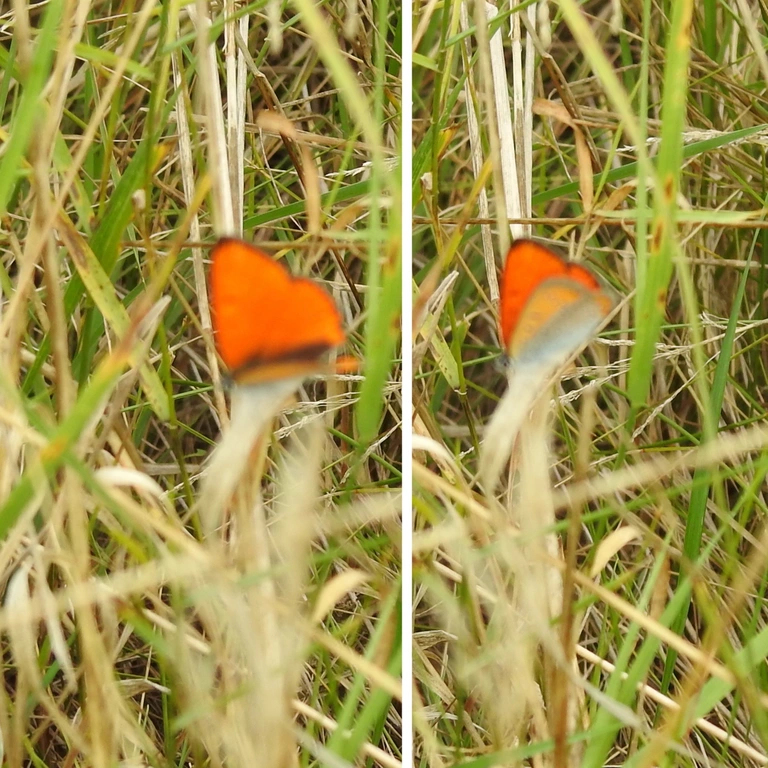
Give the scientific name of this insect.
Lycaena dispar
